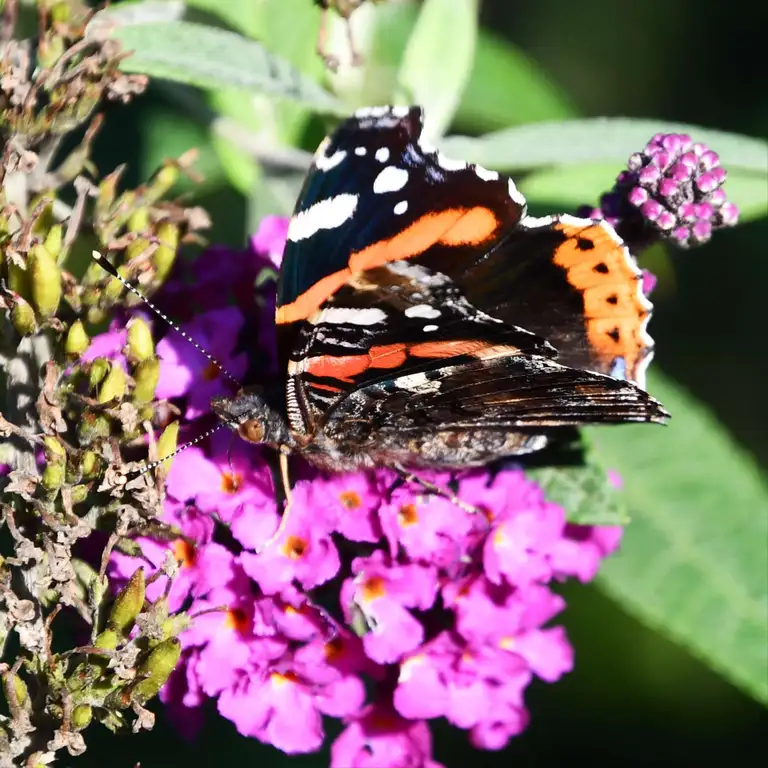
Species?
Vanessa atalanta
